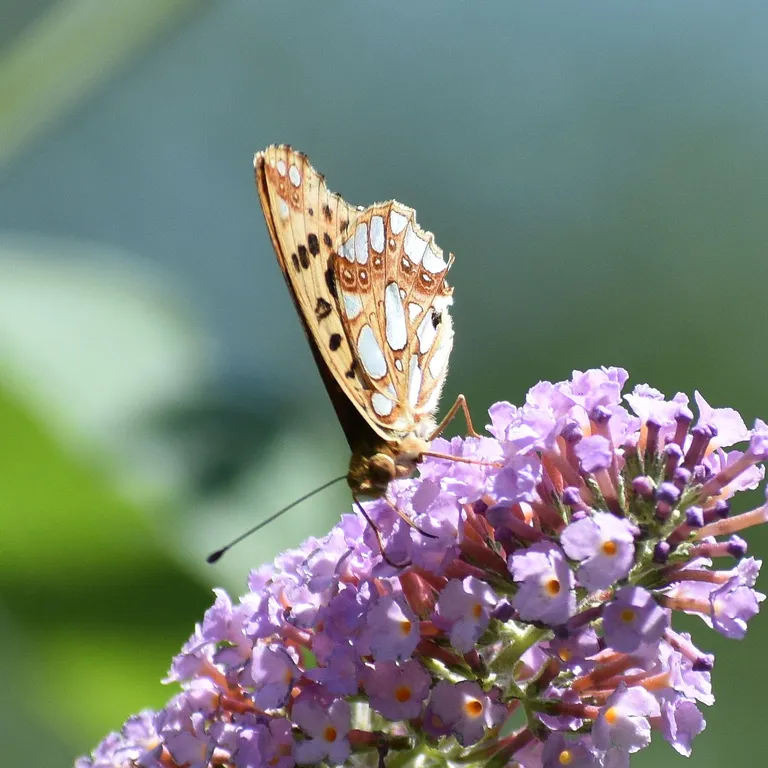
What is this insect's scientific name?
Issoria lathonia
